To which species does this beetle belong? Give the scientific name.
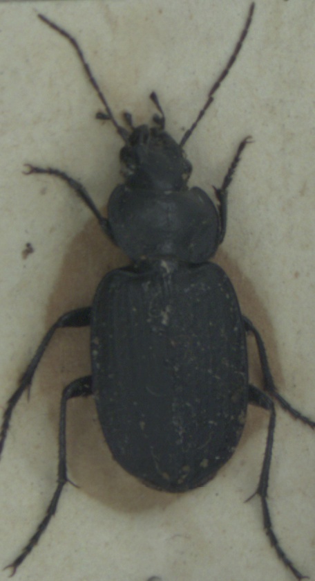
Licinus punctatulus
